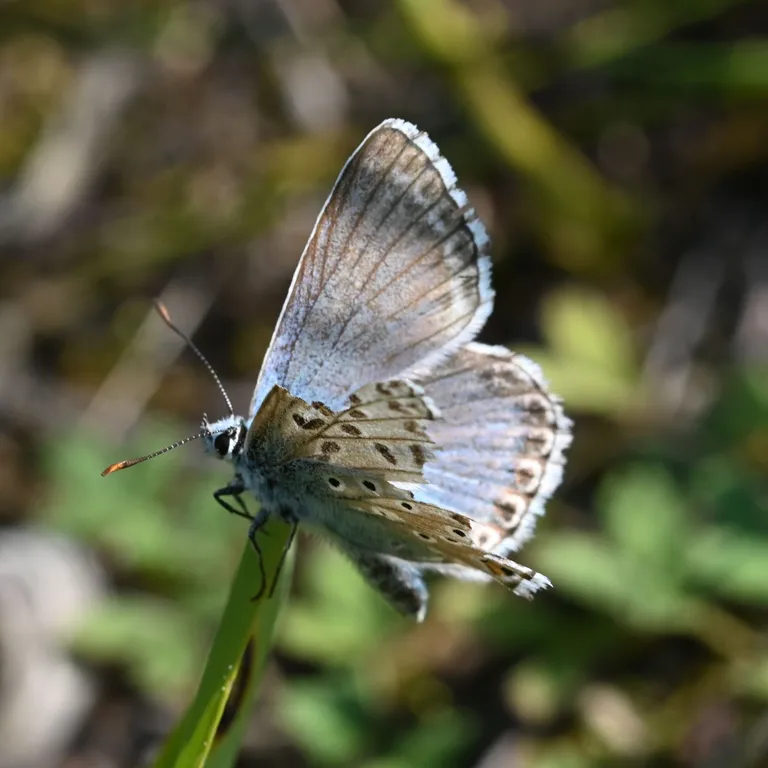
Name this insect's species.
Lysandra coridon
